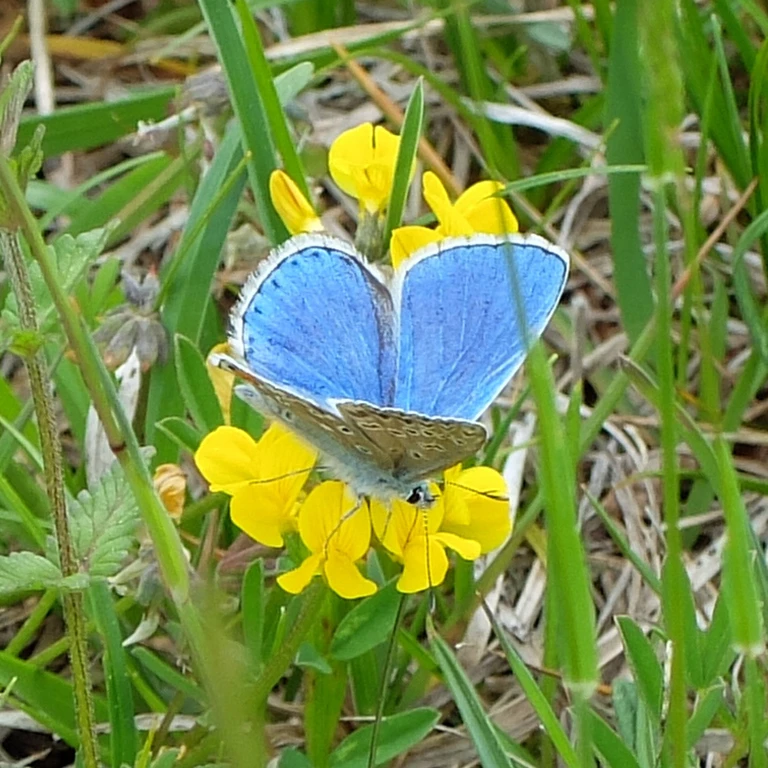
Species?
Lysandra bellargus
